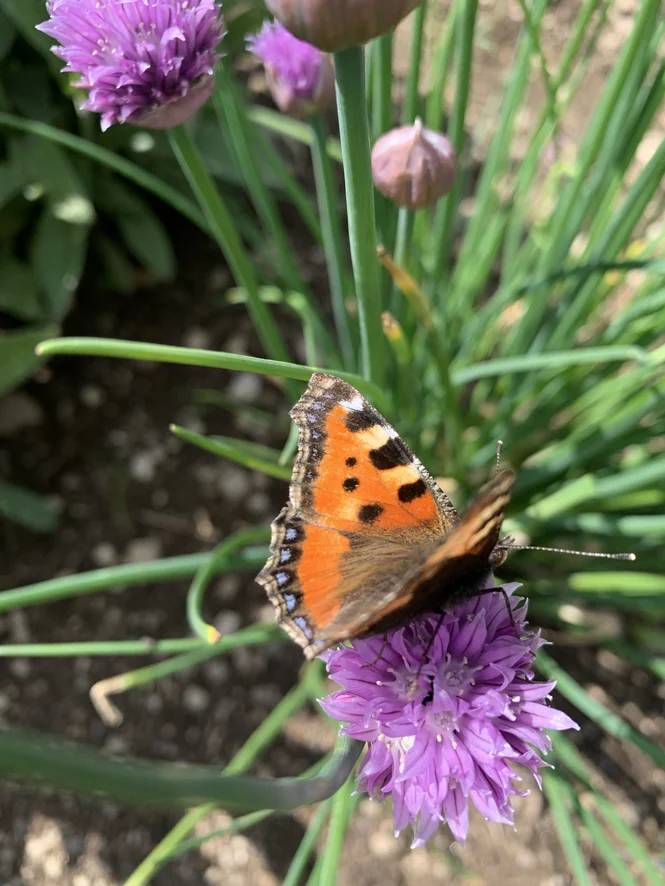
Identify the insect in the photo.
Aglais urticae
